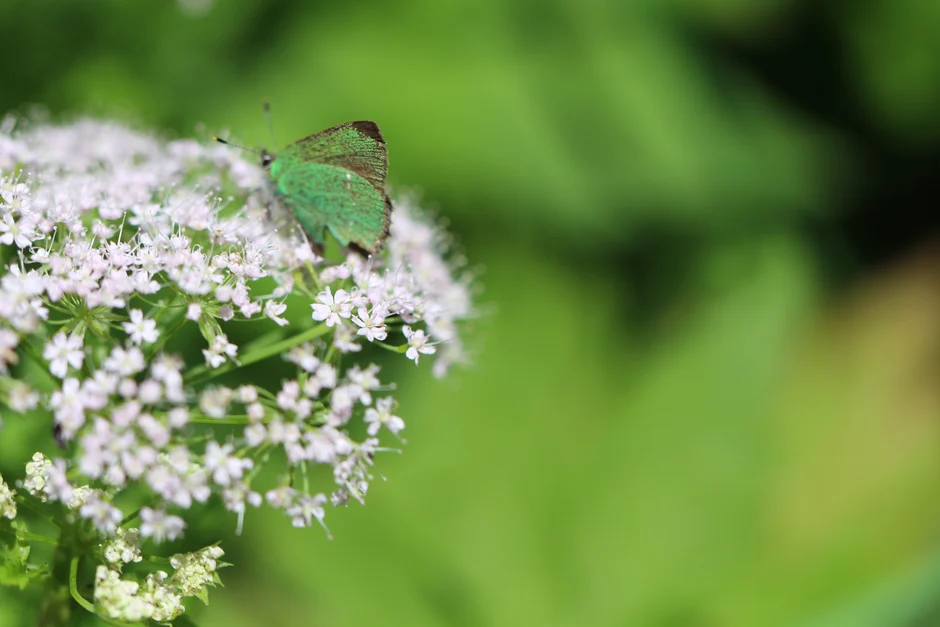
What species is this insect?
Callophrys rubi
